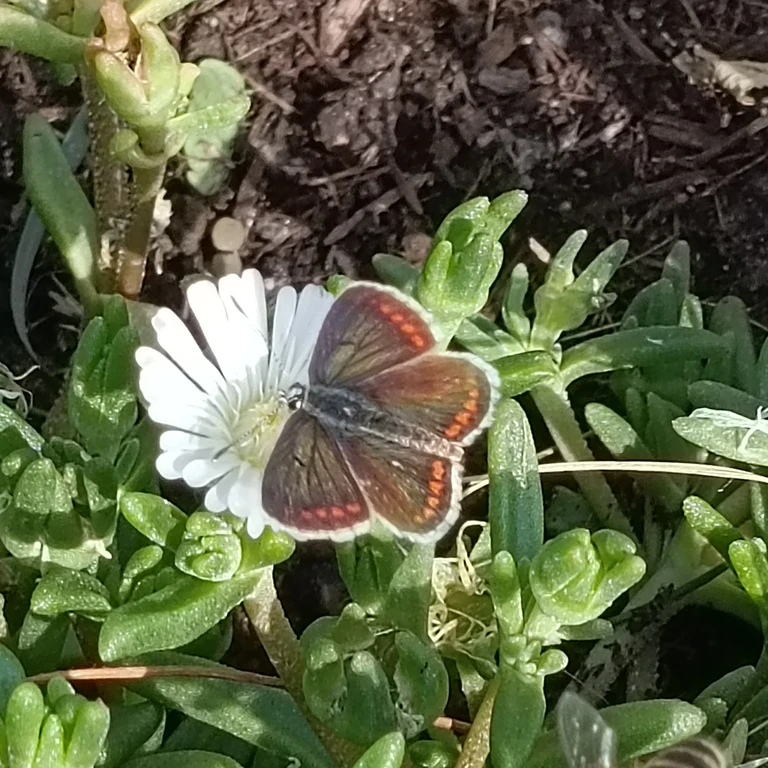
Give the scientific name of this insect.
Aricia agestis/artaxerxes
